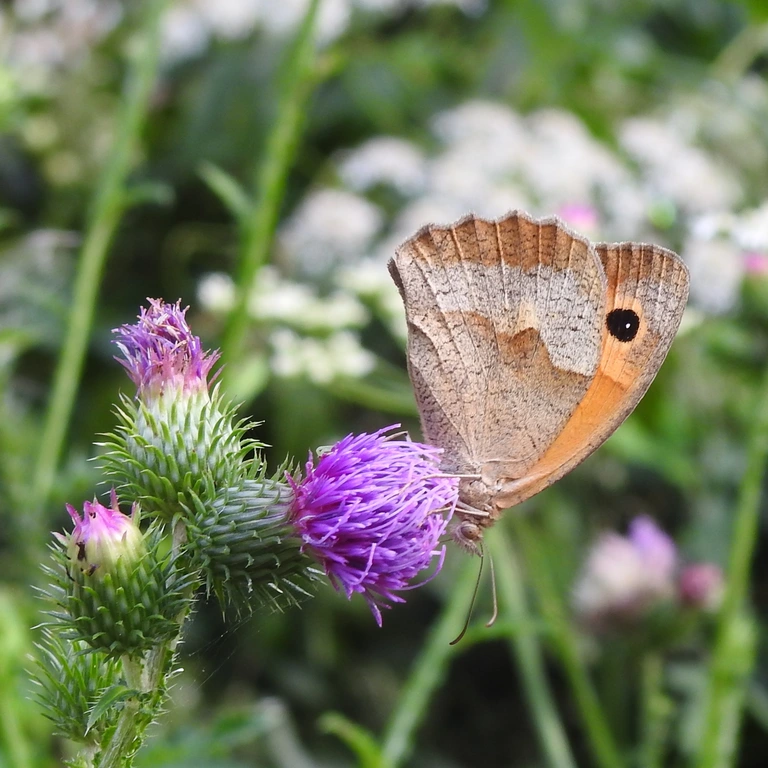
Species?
Maniola jurtina
